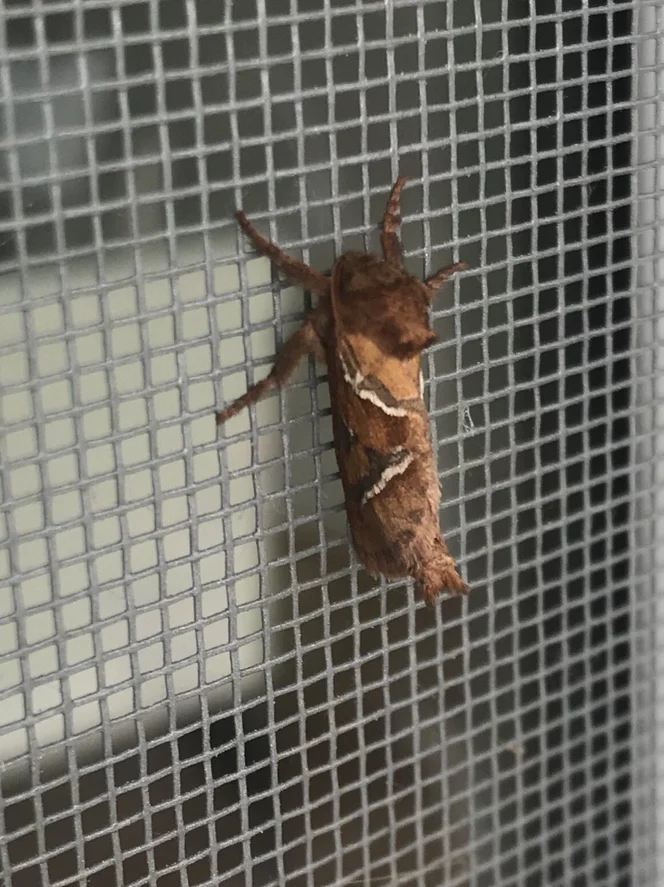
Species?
Triodia sylvina
